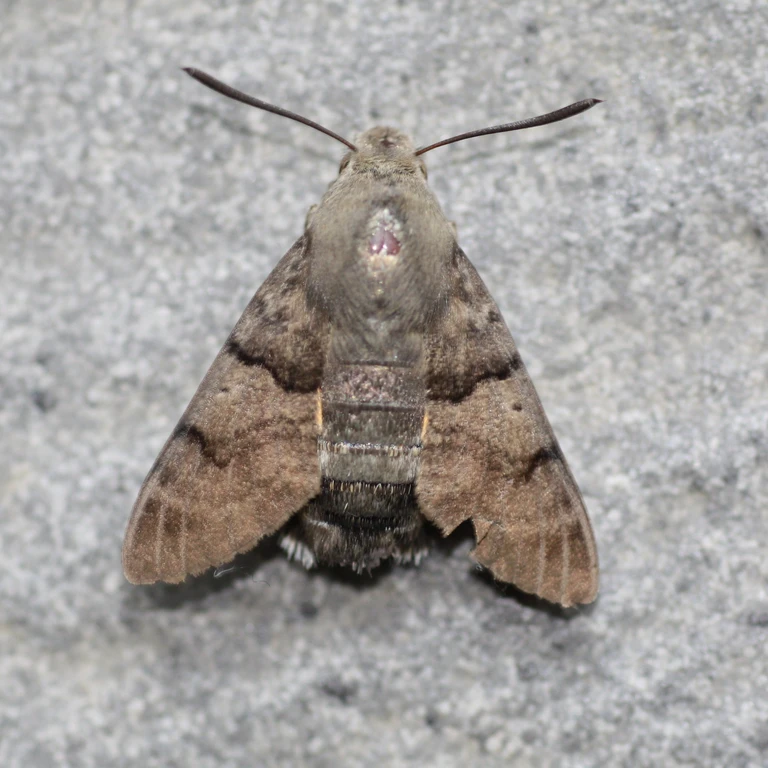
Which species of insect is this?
Macroglossum stellatarum
